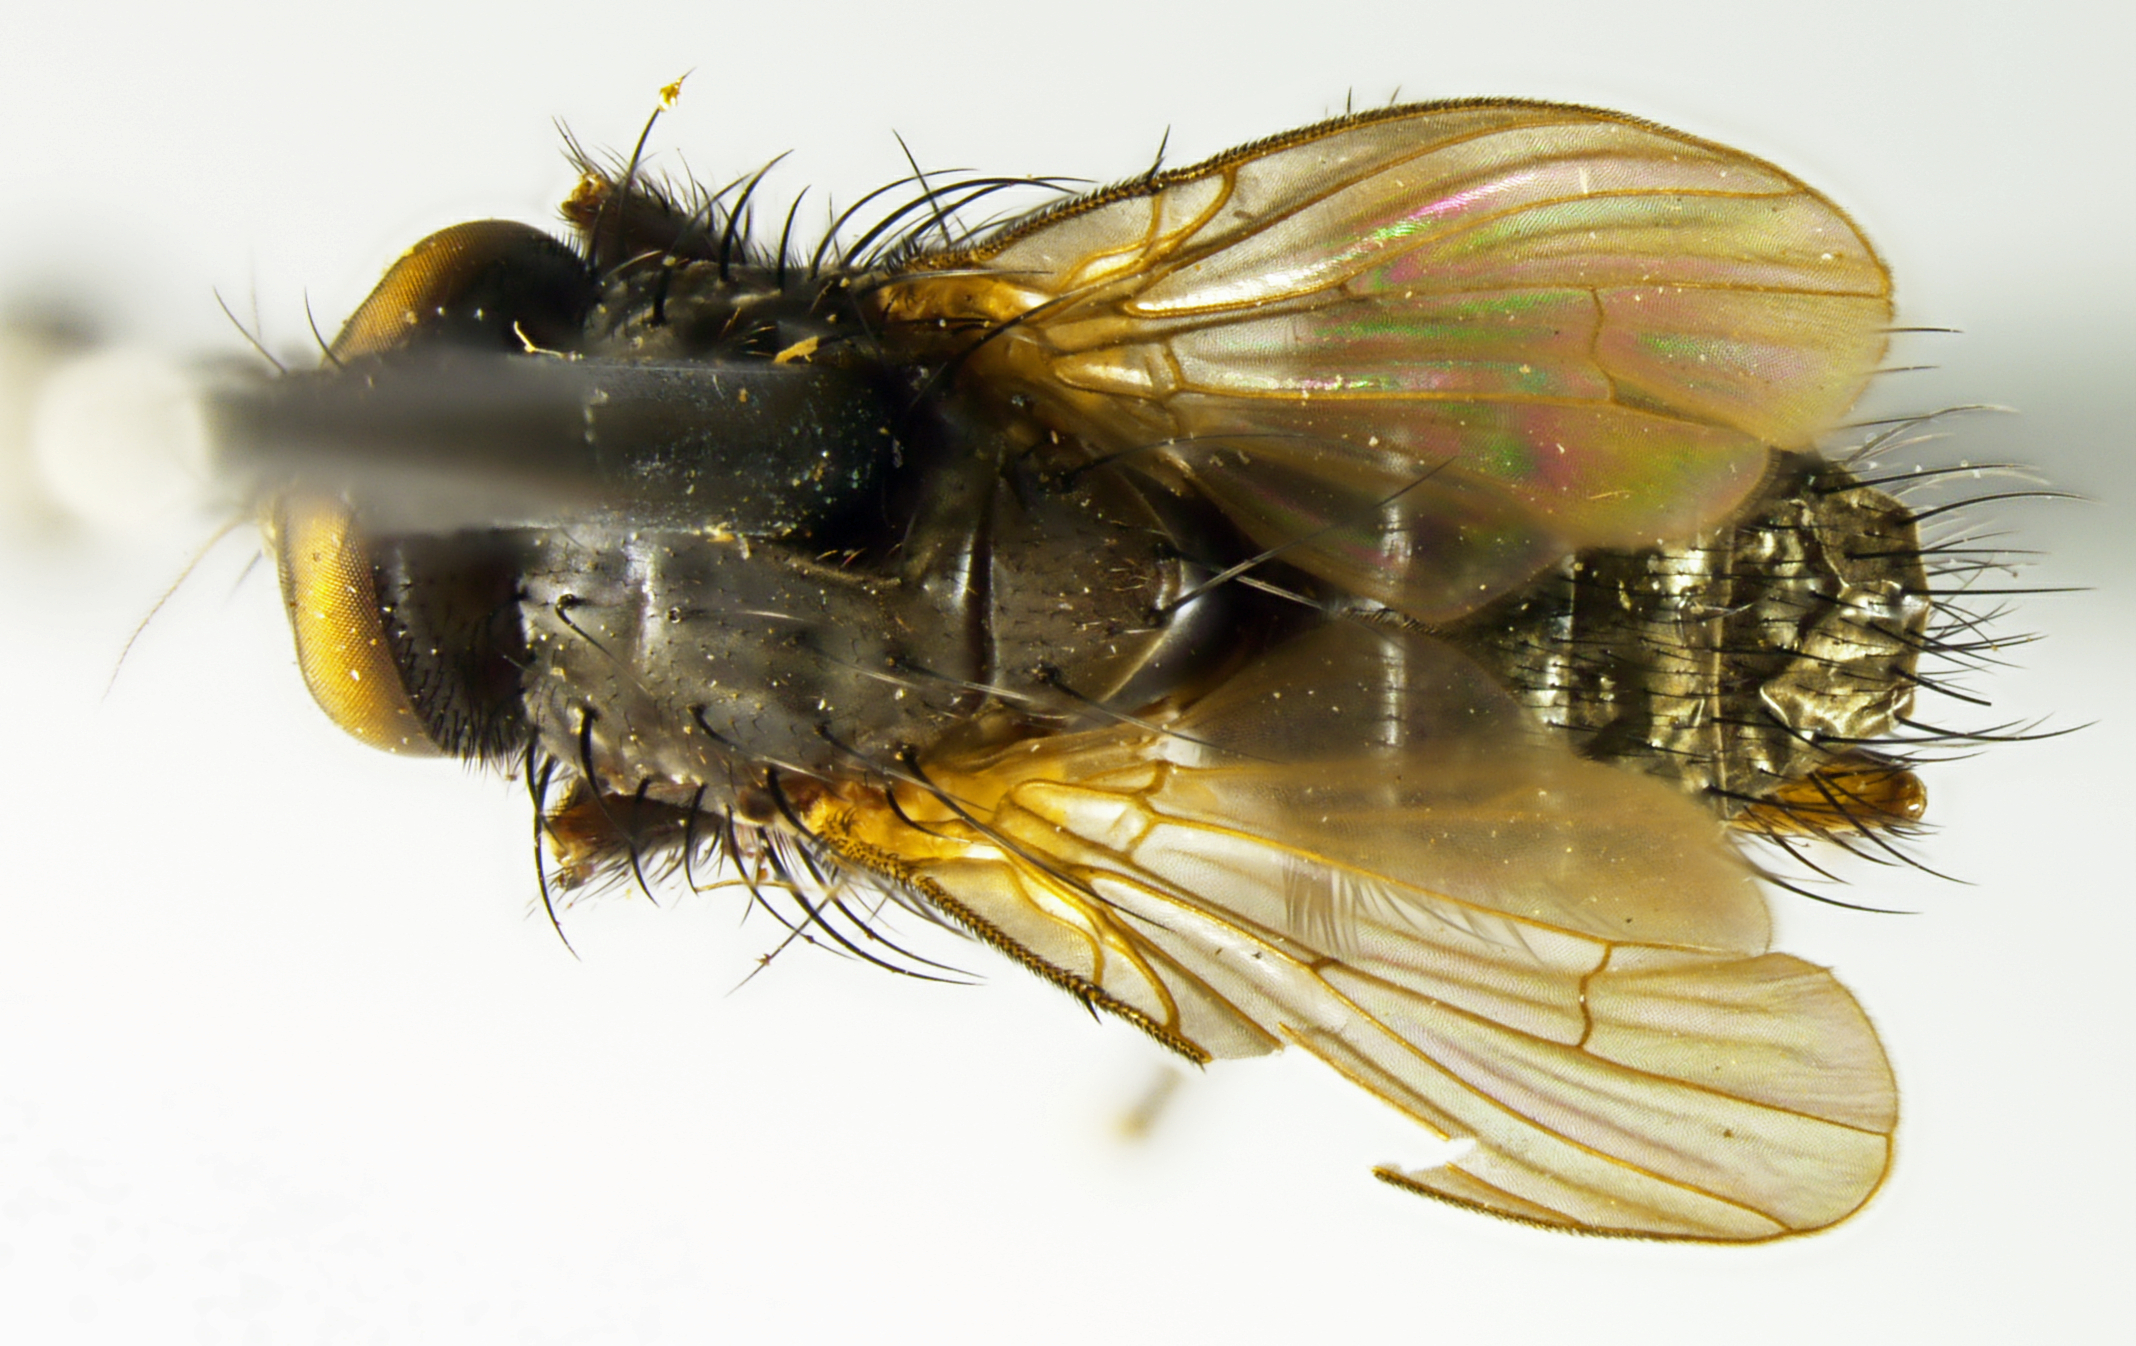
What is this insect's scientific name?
Helina rufoapicata
